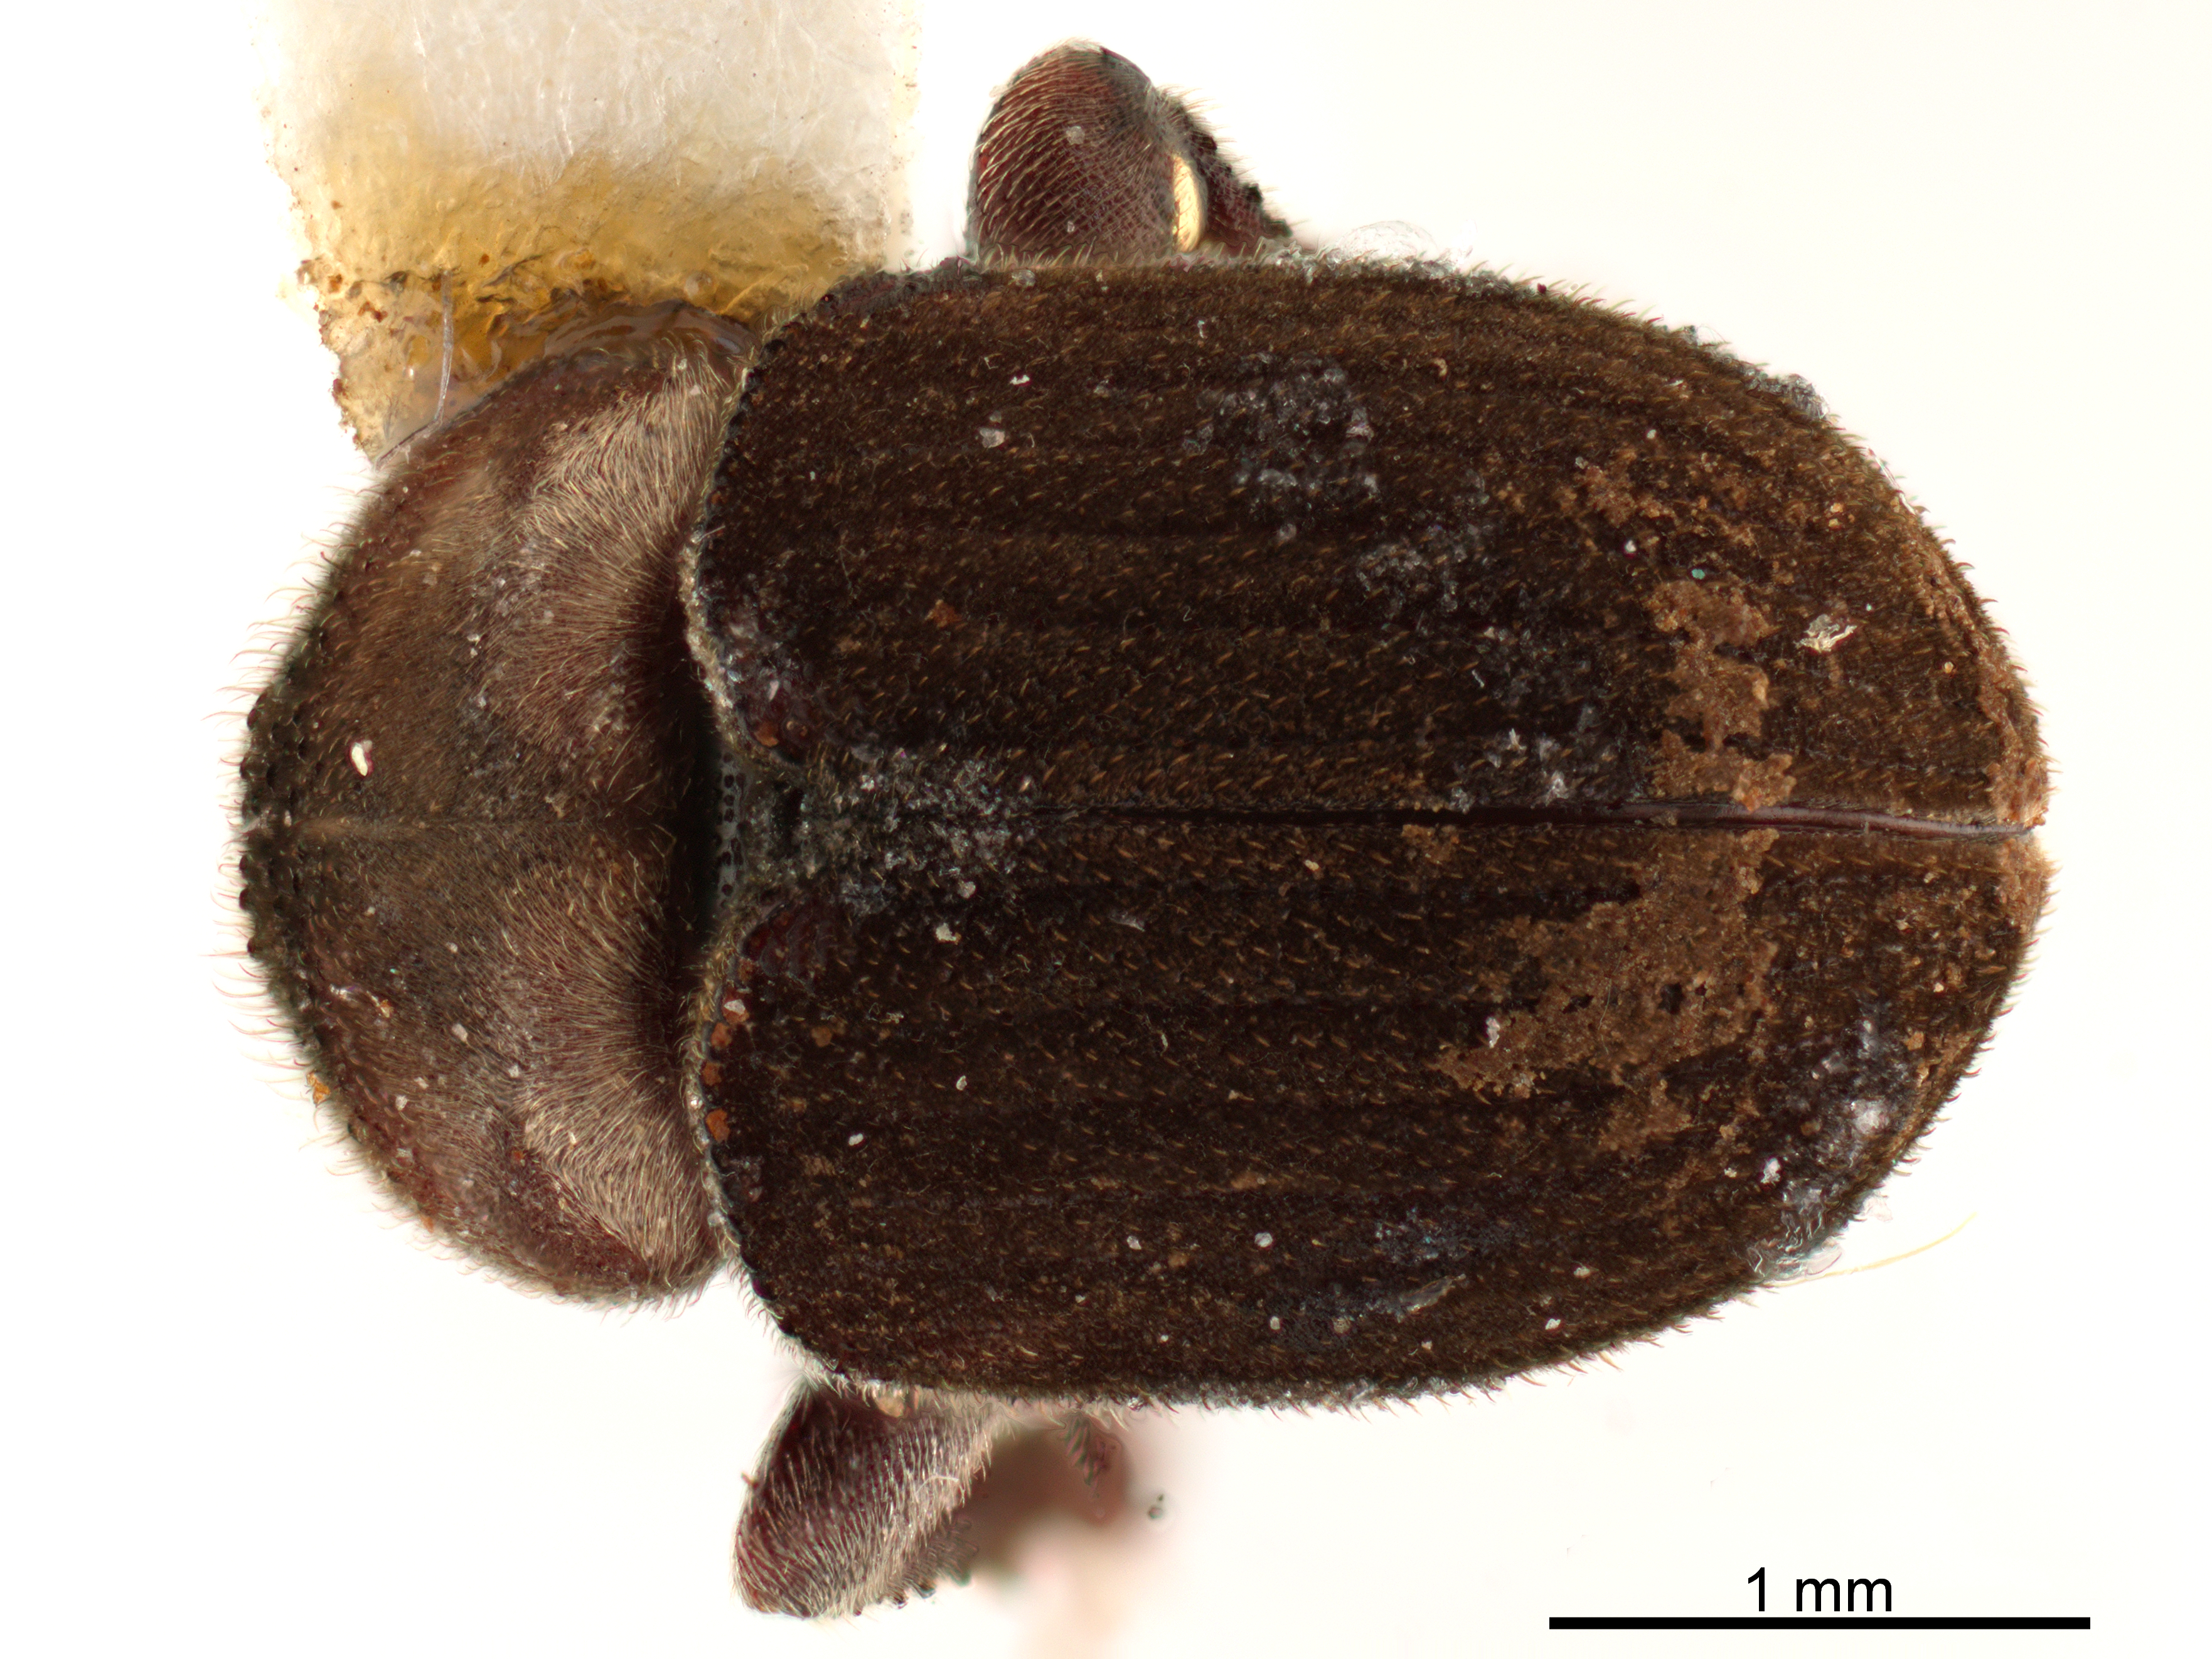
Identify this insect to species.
Aricerus eichhoffi
